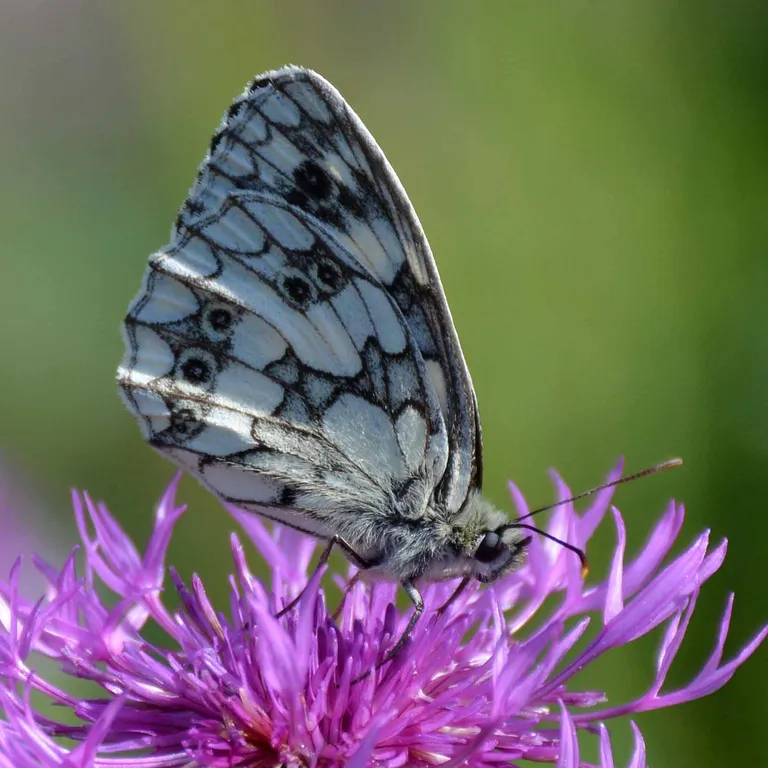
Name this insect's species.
Melanargia galathea
